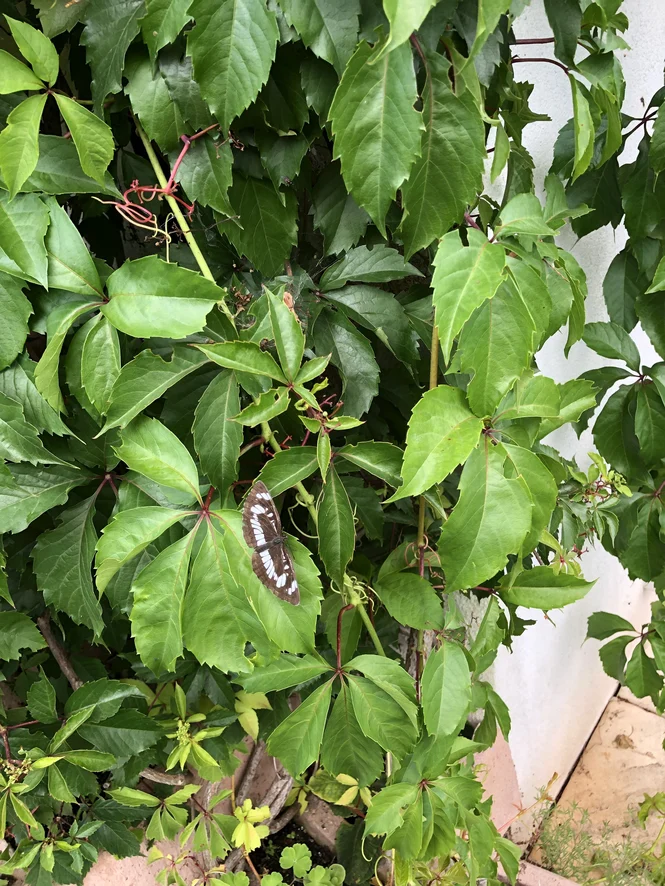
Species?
Neptis rivularis
